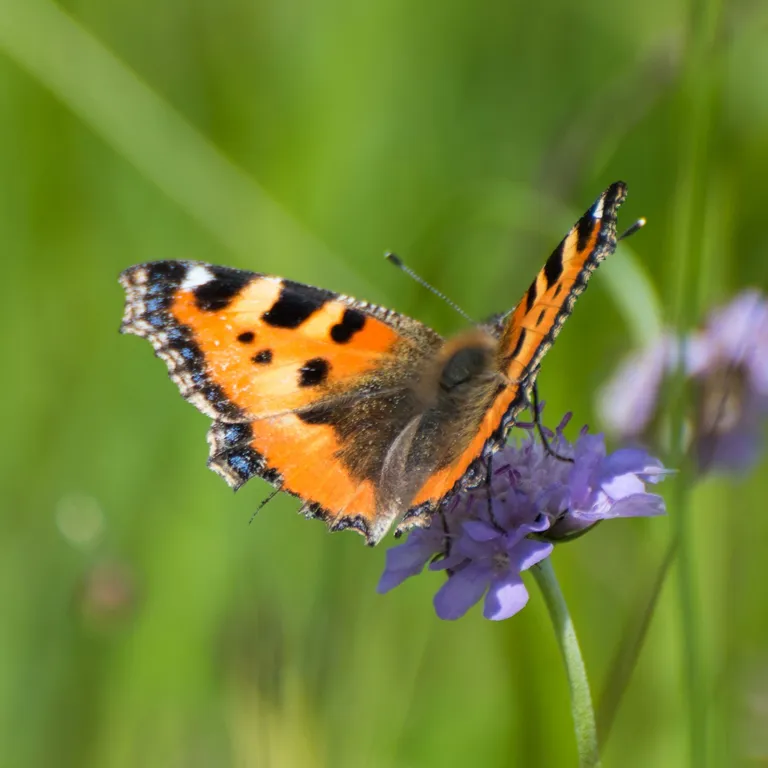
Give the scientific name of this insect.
Aglais urticae
